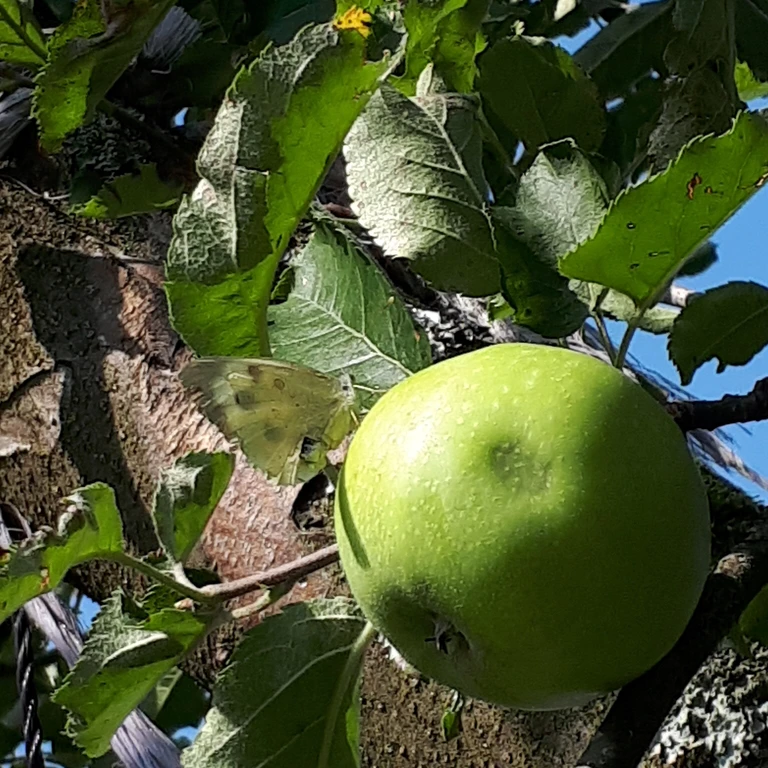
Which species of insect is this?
Pieris brassicae
